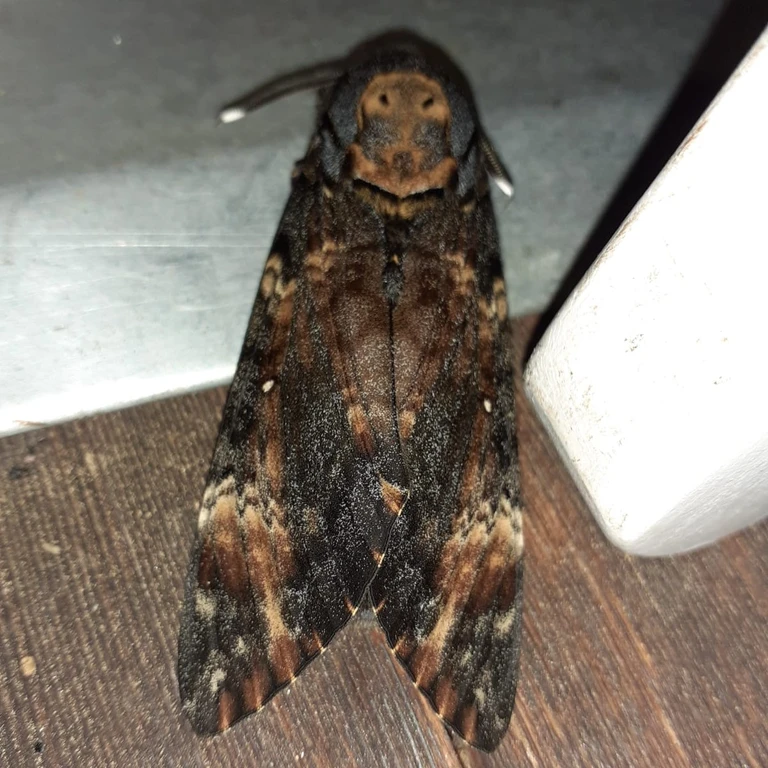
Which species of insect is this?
Acherontia atropos
